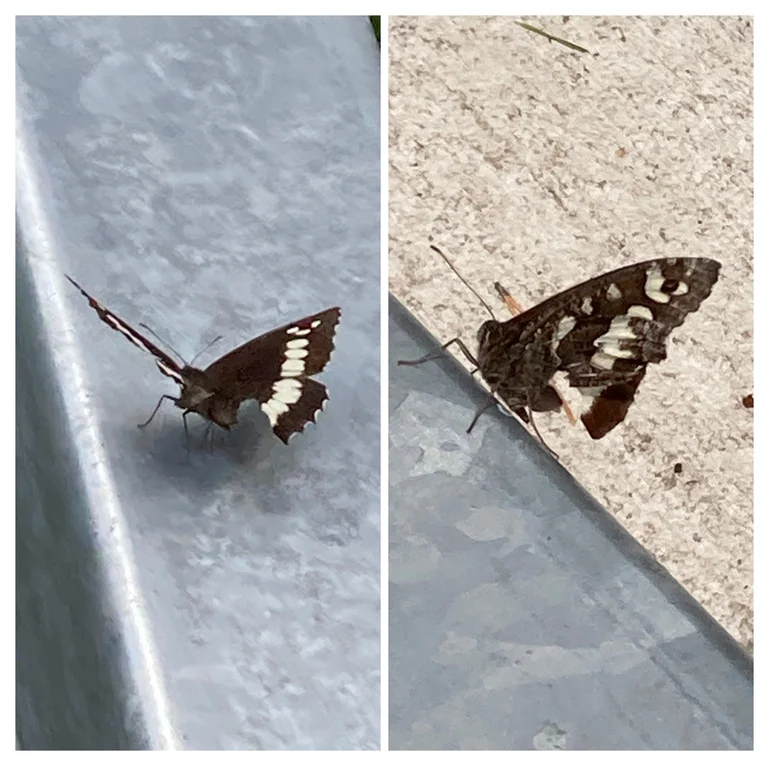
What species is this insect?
Brintesia circe
